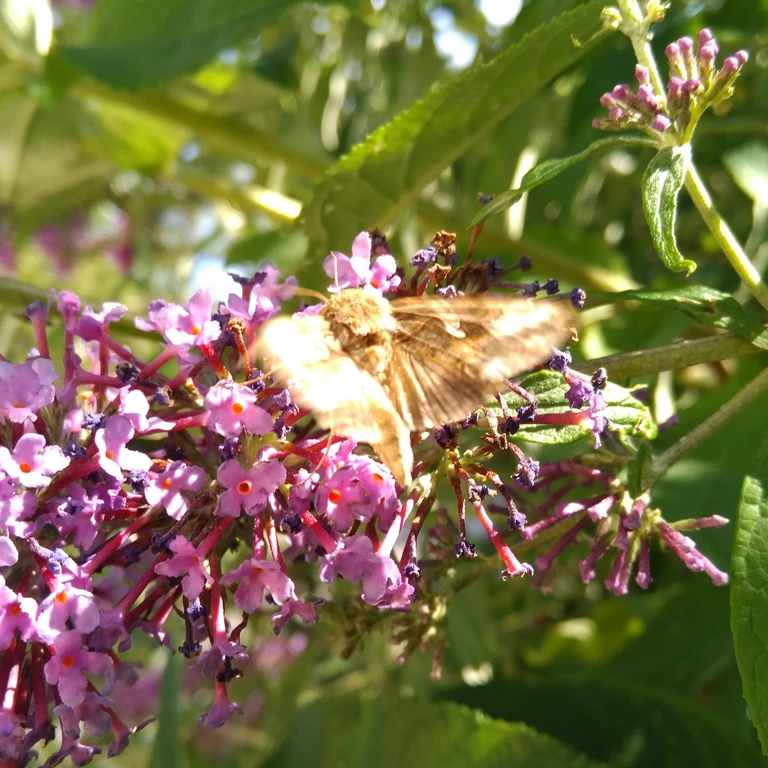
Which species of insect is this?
Autographa gamma
